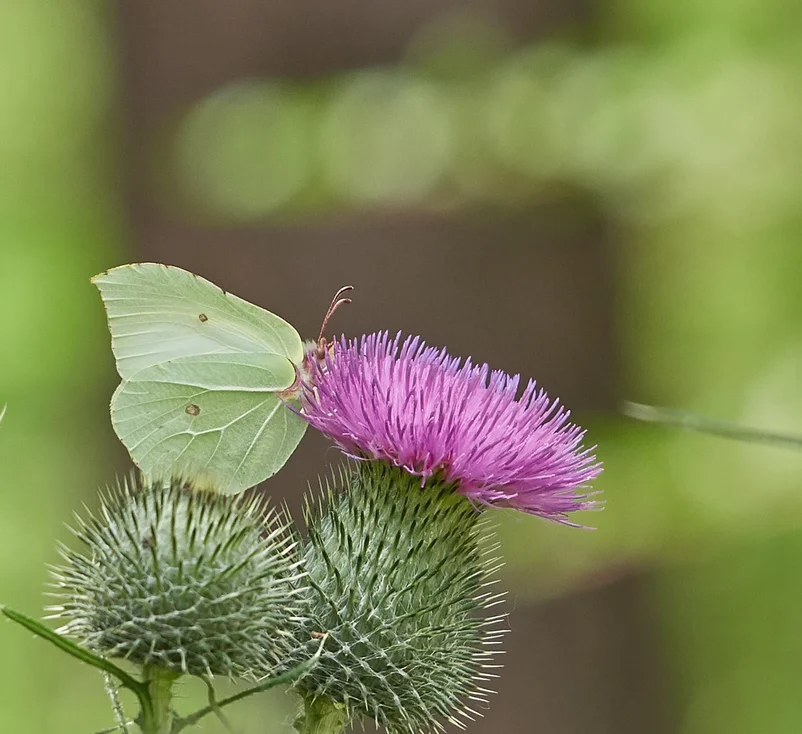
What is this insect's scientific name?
Gonepteryx rhamni
